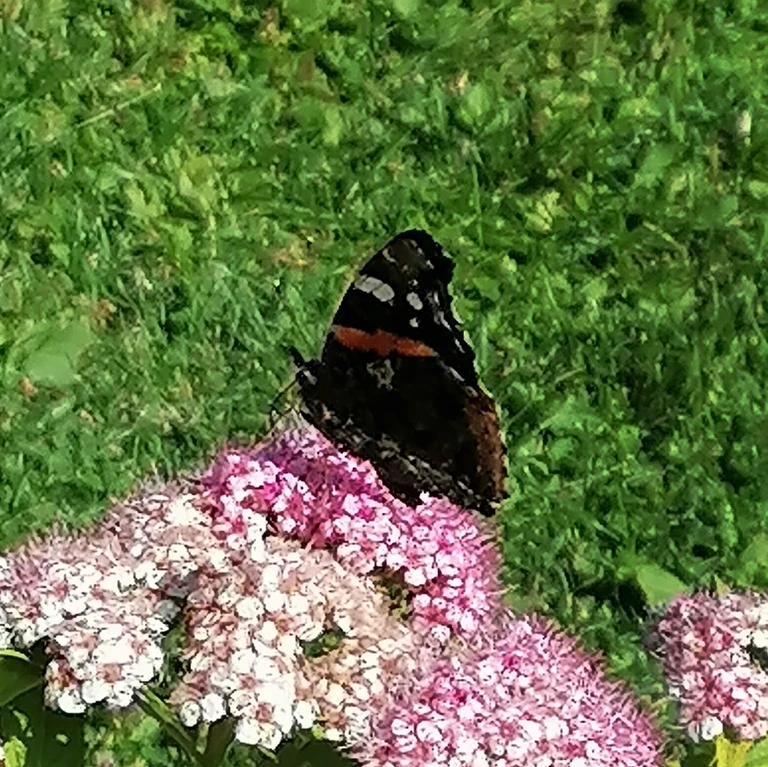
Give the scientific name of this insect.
Vanessa atalanta
